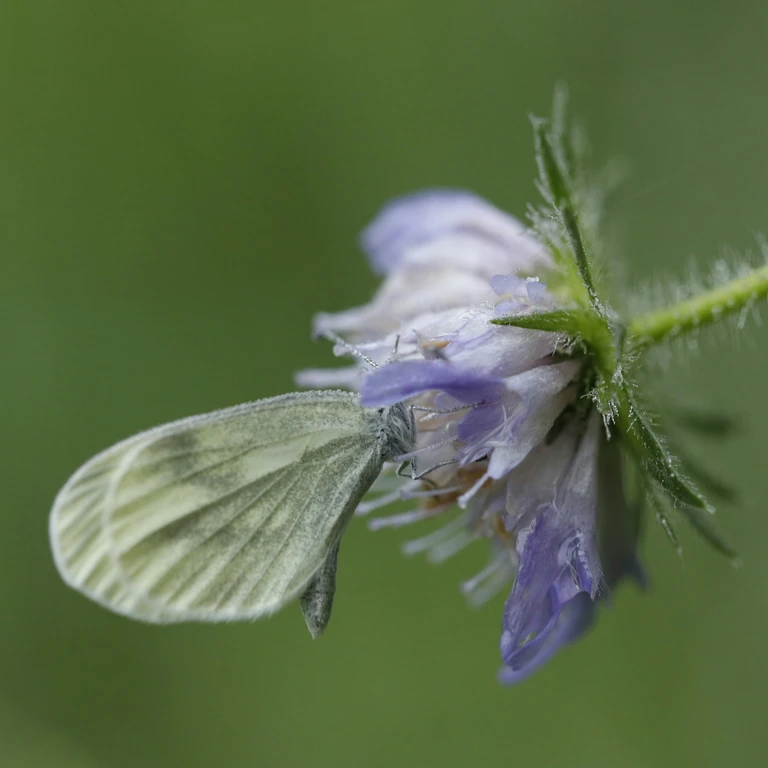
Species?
Leptidea sinapis/juvernica
